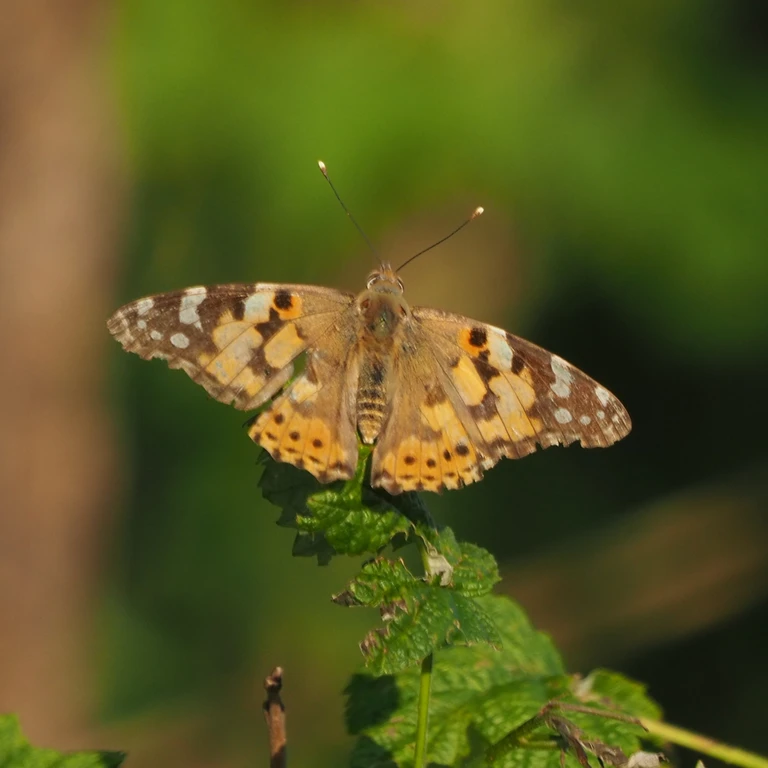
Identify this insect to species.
Vanessa cardui
